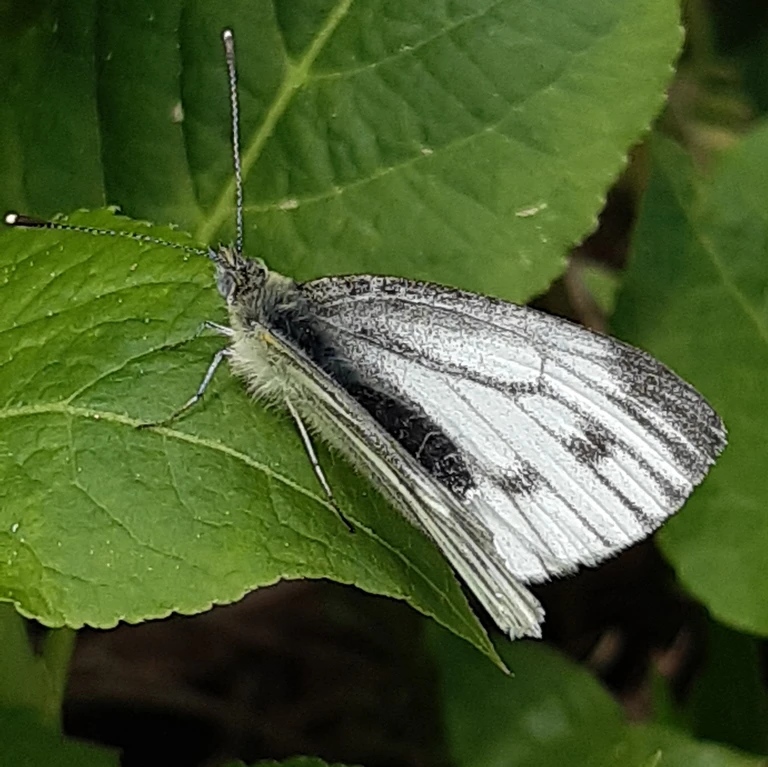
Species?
Pieris napi
